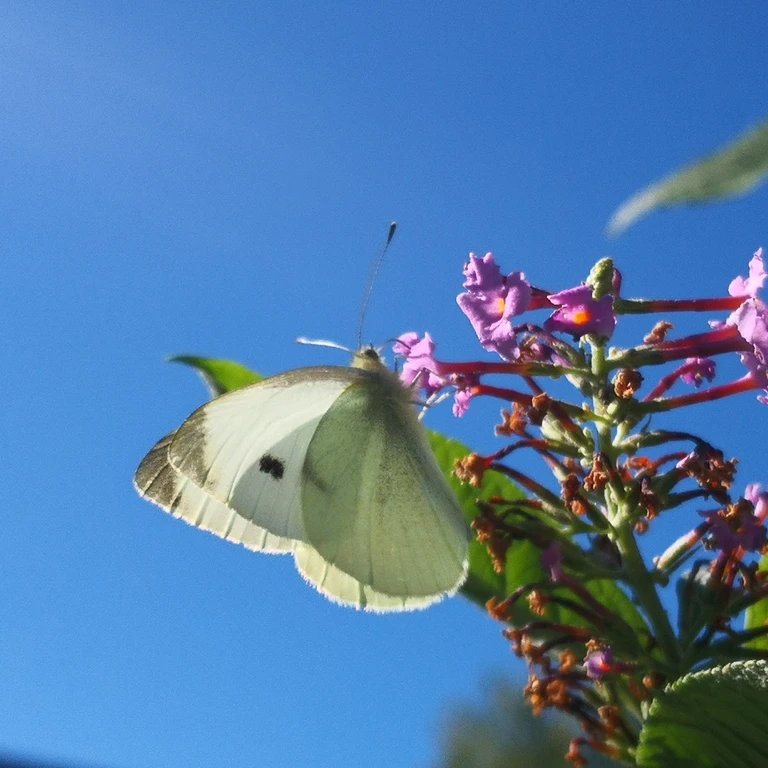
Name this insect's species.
Pieris rapae
